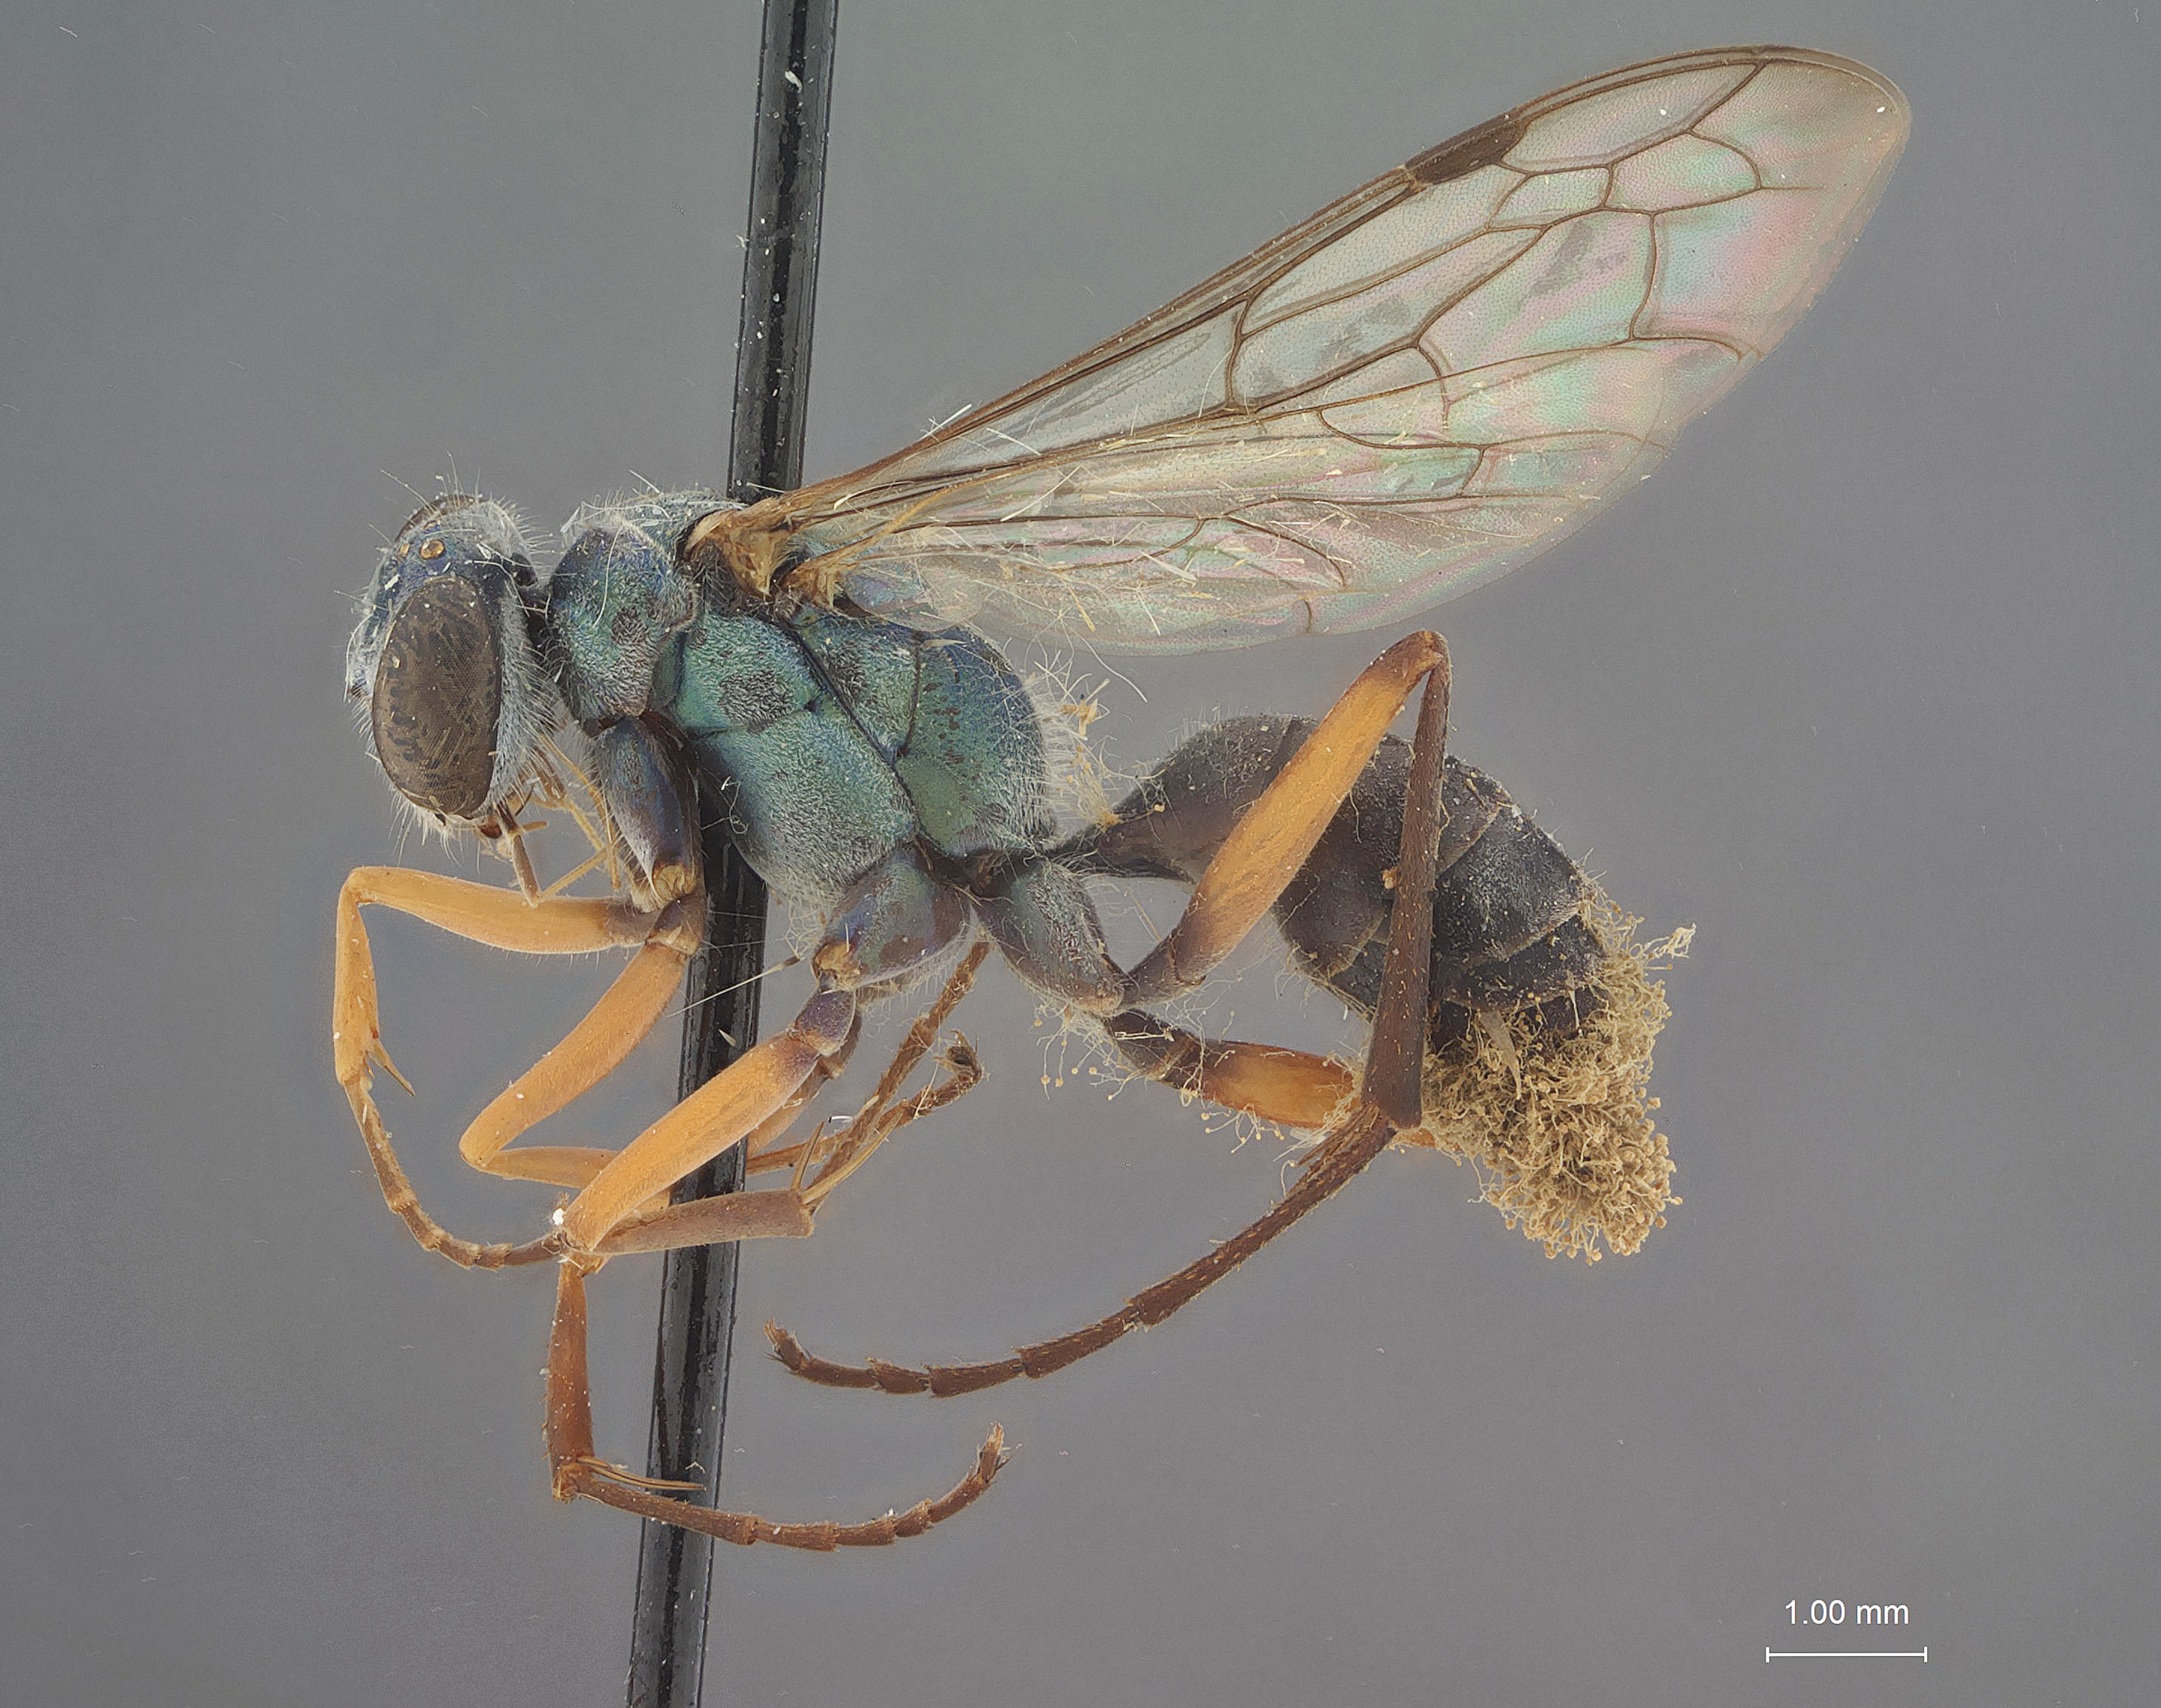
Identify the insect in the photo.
Auplopus buscki
